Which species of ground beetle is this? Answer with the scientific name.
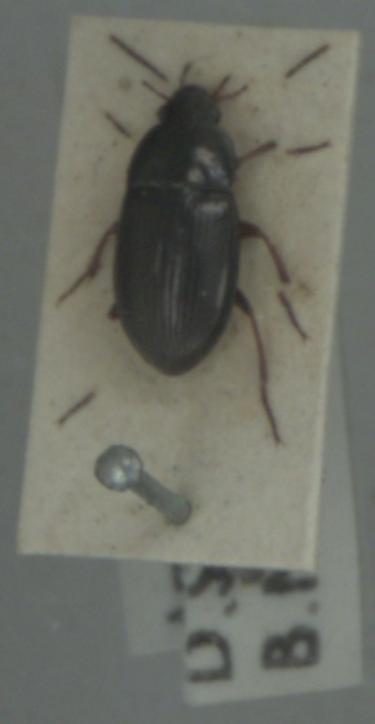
Amara anthobia
